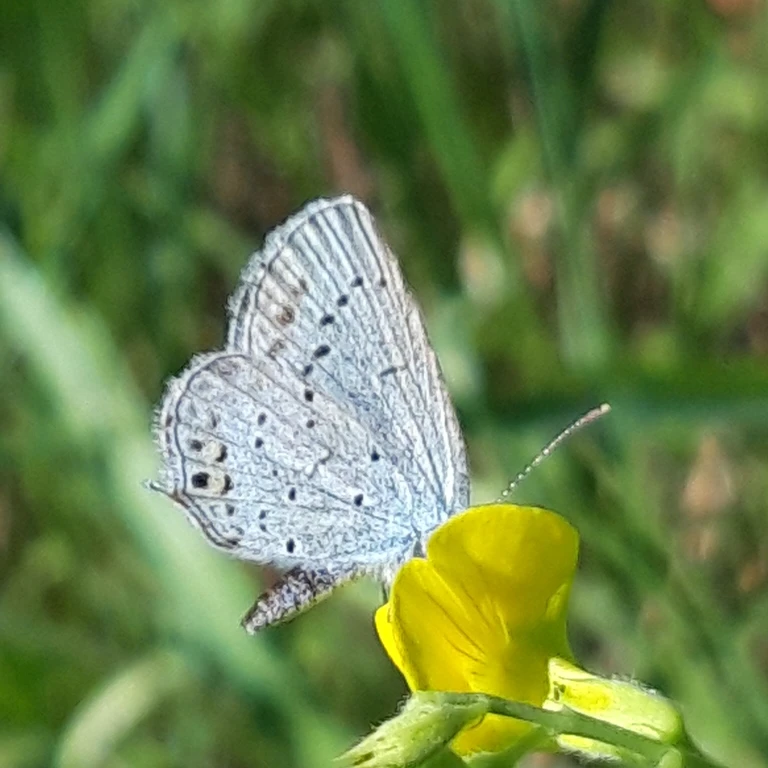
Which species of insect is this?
Cupido argiades (also Elkalyce argiades)
